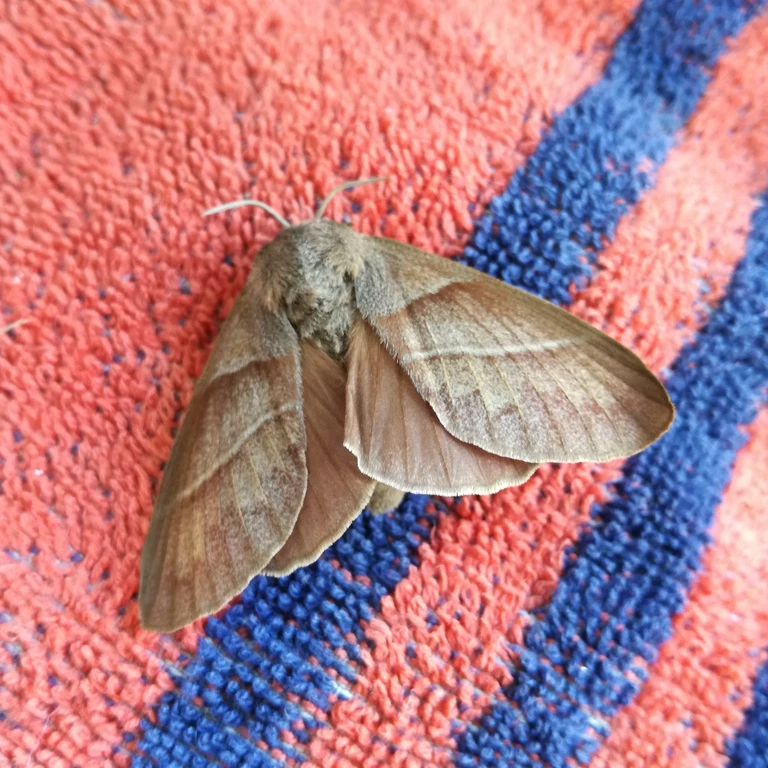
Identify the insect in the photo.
Macrothylacia rubi
